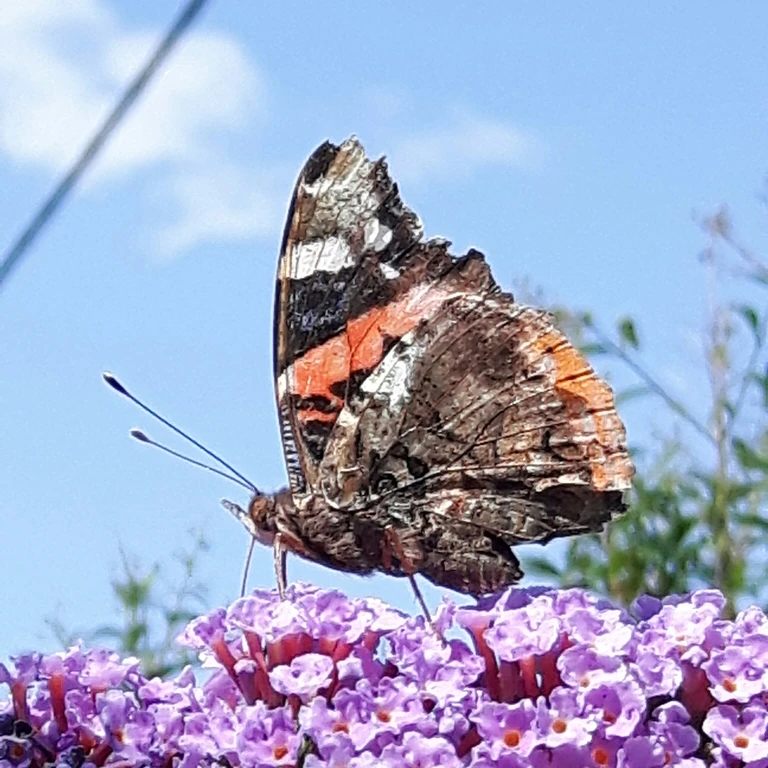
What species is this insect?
Vanessa atalanta
